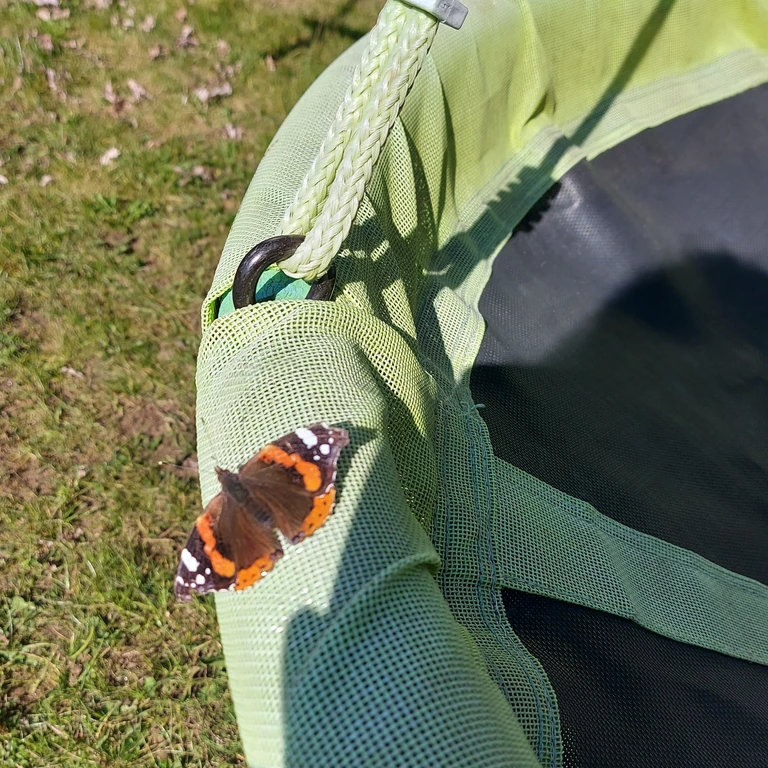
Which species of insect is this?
Vanessa atalanta
